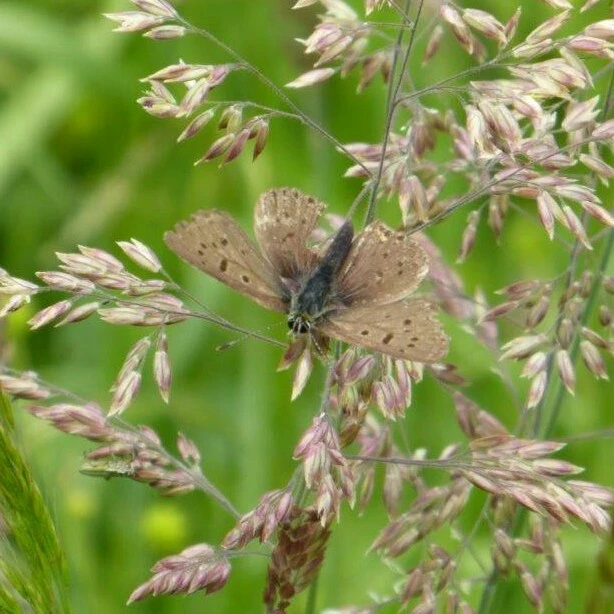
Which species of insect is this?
Lycaena tityrus (also Loweia tityrus)
